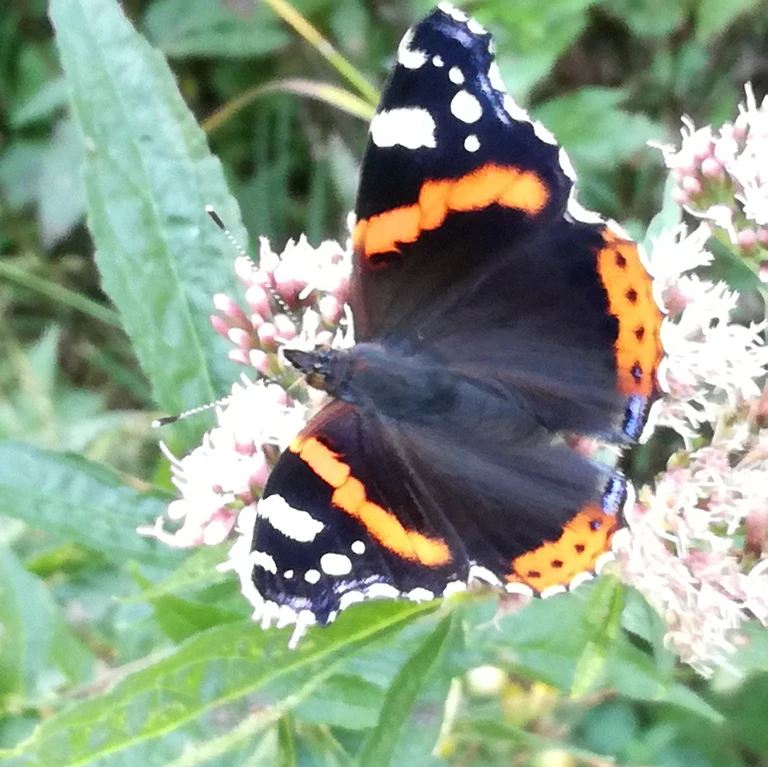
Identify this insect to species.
Vanessa atalanta
